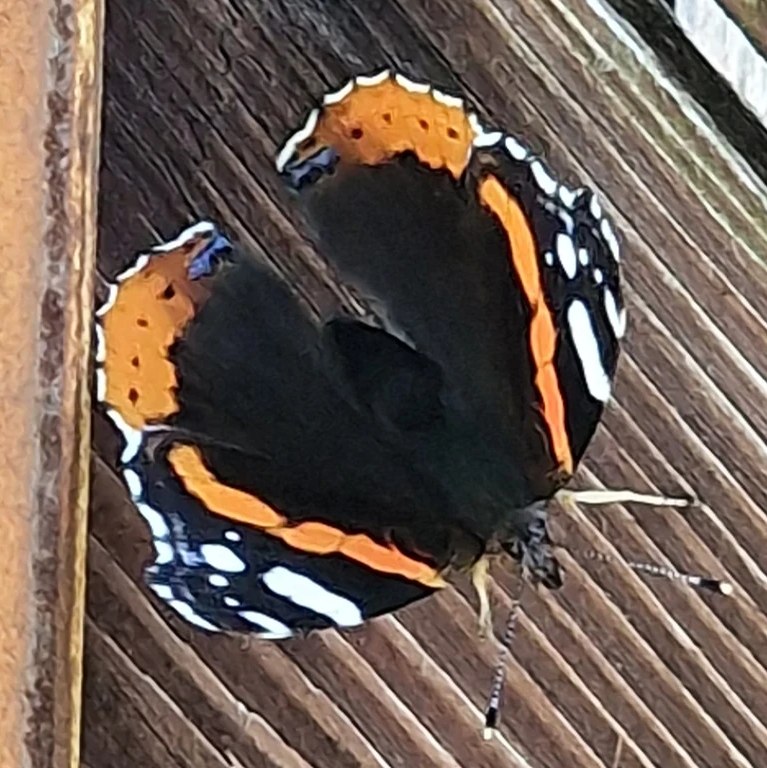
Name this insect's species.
Vanessa atalanta
